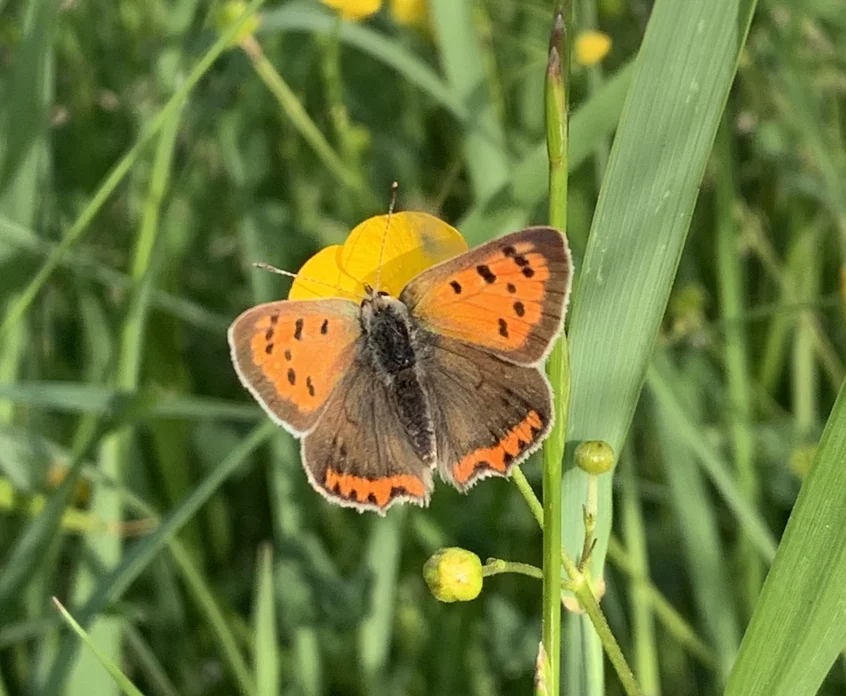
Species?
Lycaena phlaeas
